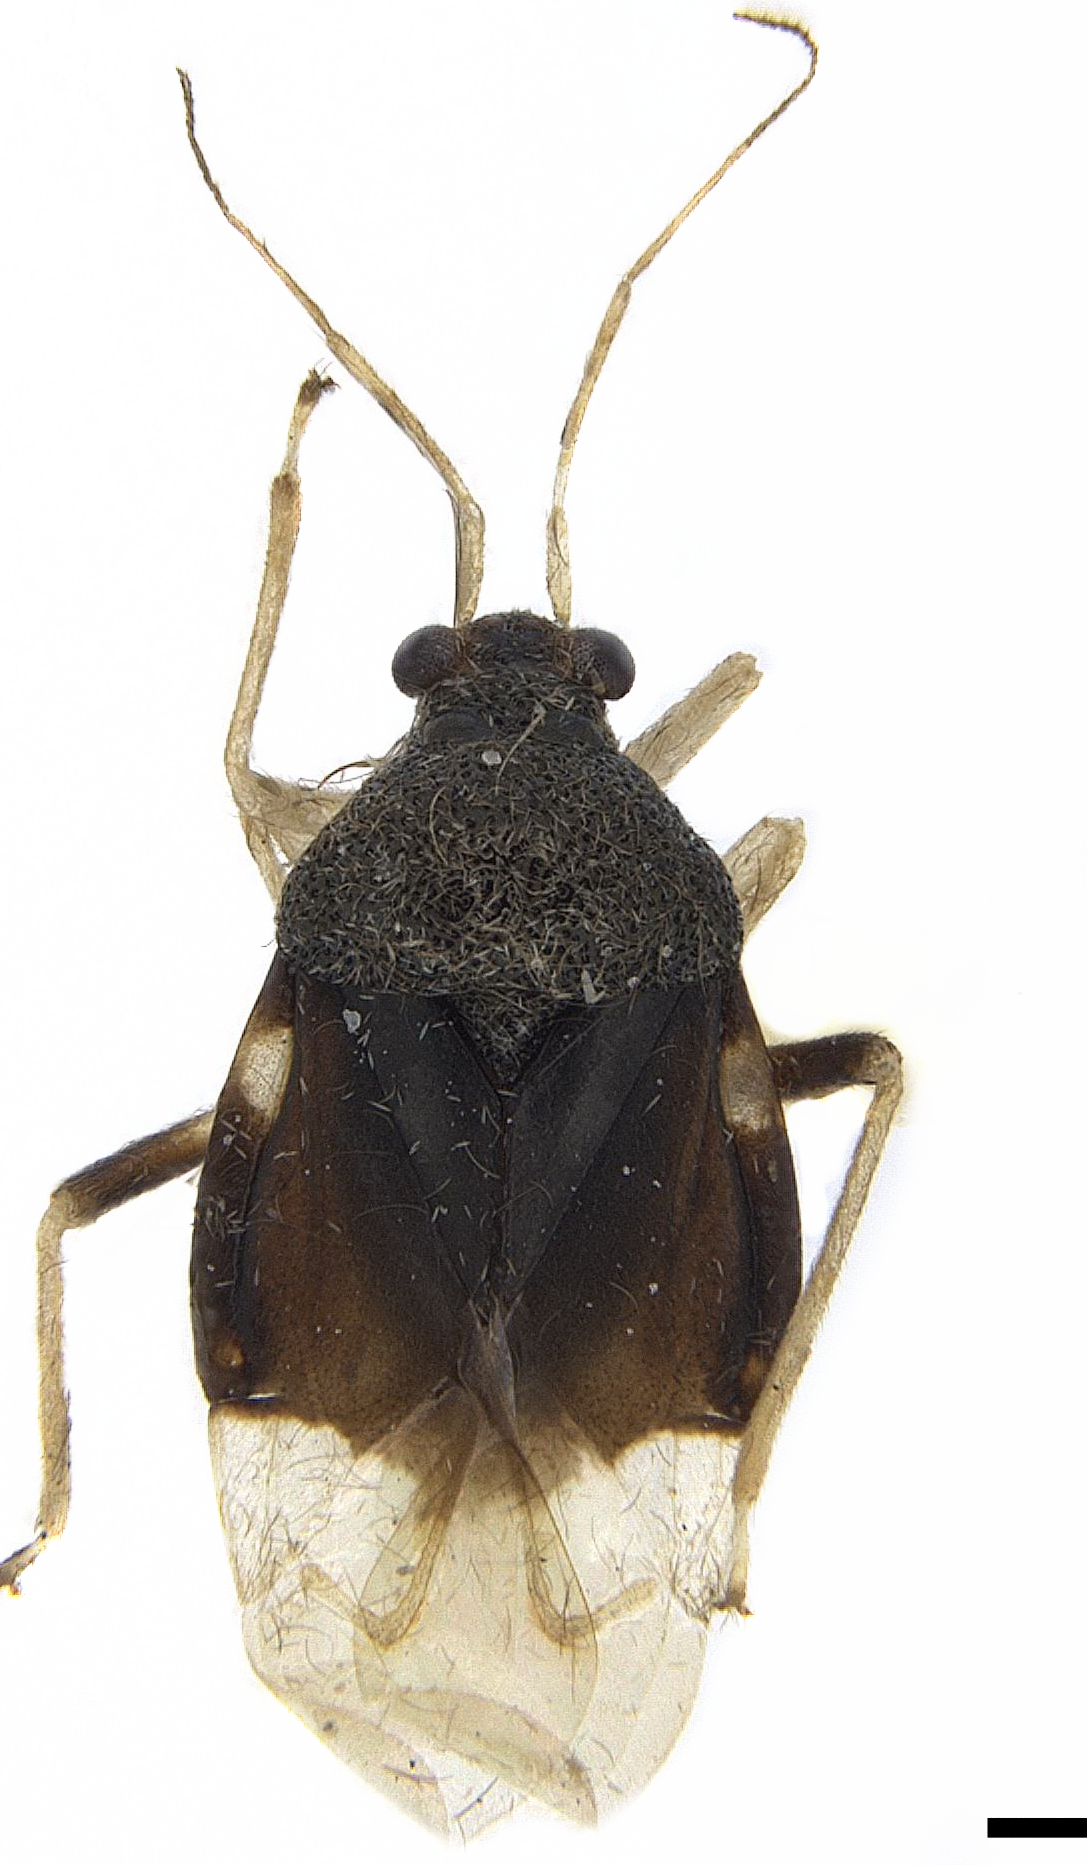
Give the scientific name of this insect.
Pycnoderes dilatatus
